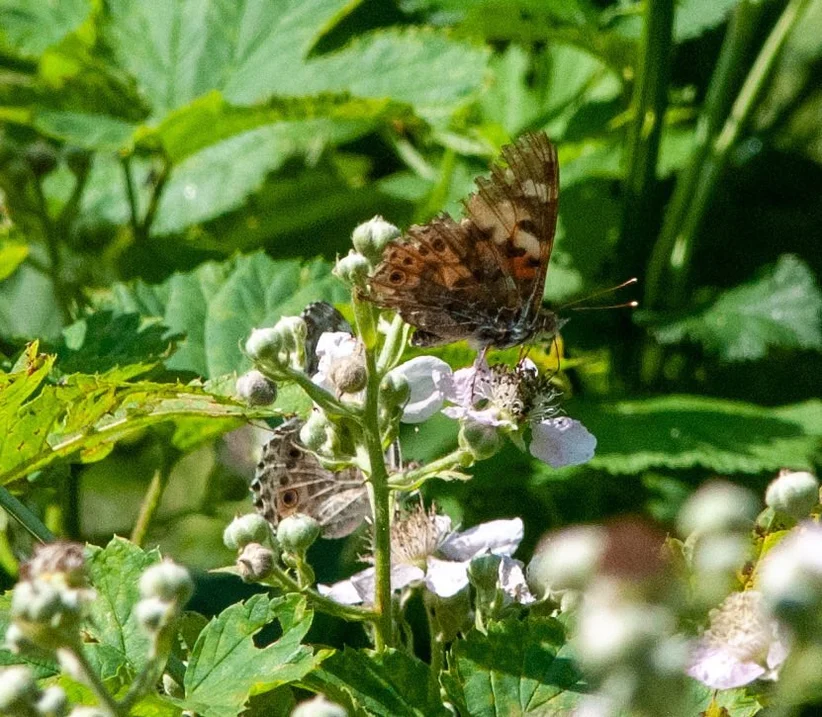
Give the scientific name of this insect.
Vanessa cardui
